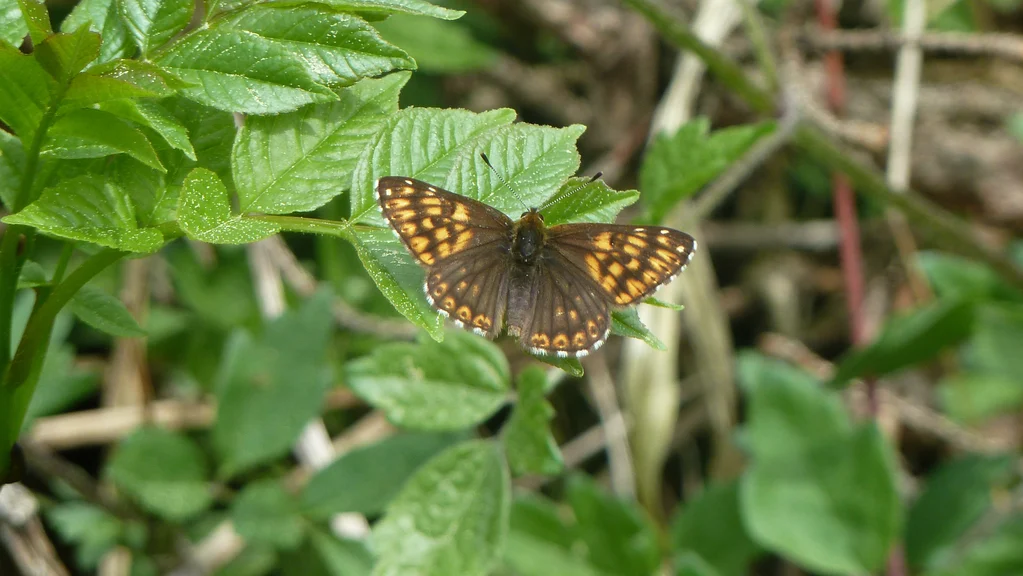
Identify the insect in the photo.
Hamearis lucina
